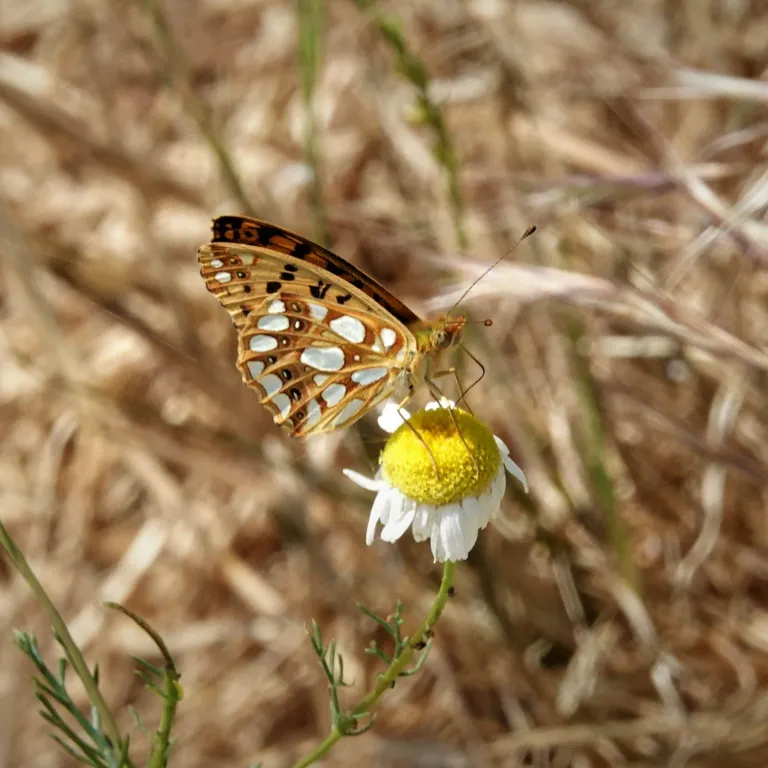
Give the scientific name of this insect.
Issoria lathonia
